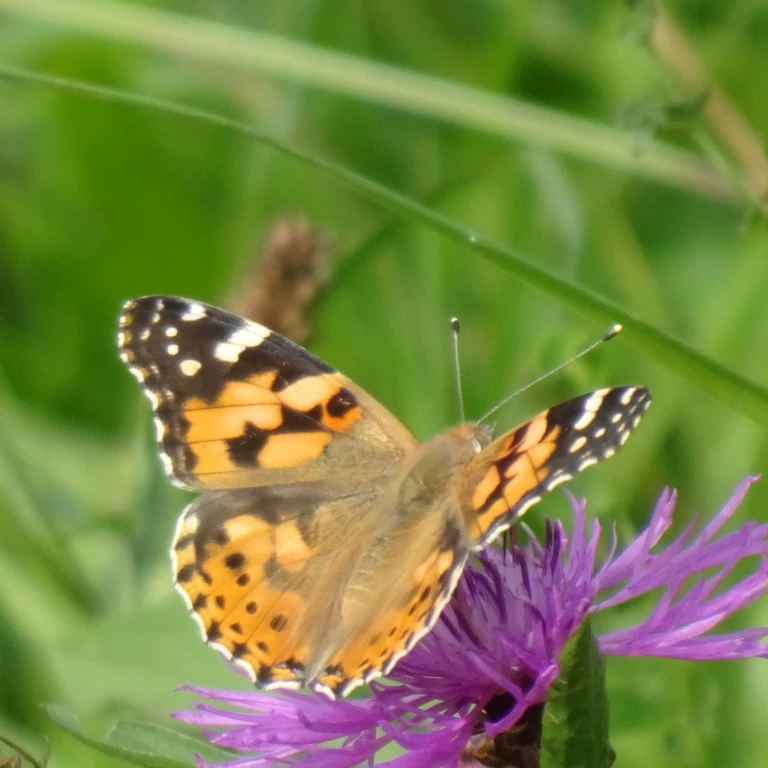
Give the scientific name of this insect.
Vanessa cardui
